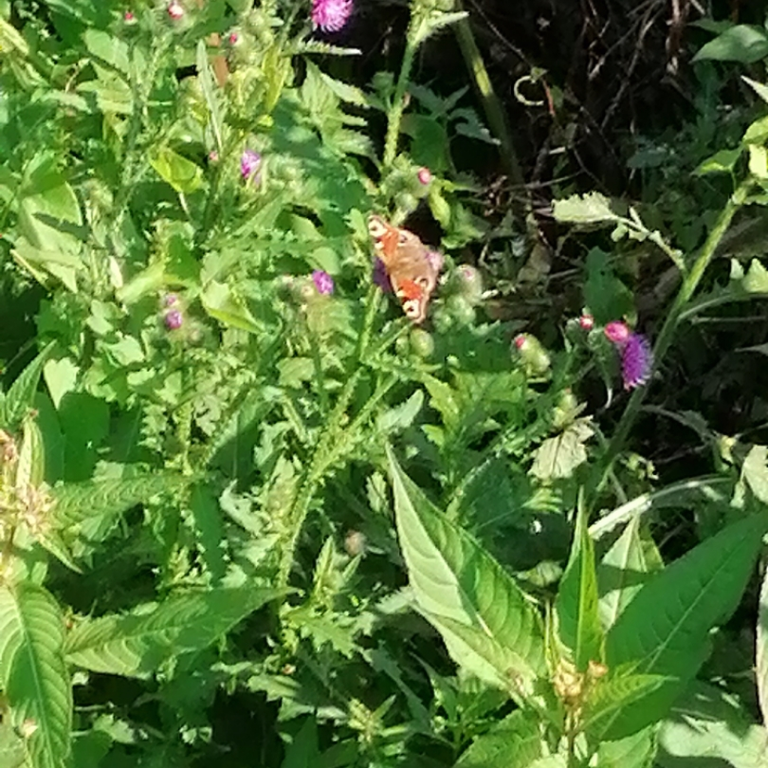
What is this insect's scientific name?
Aglais io
